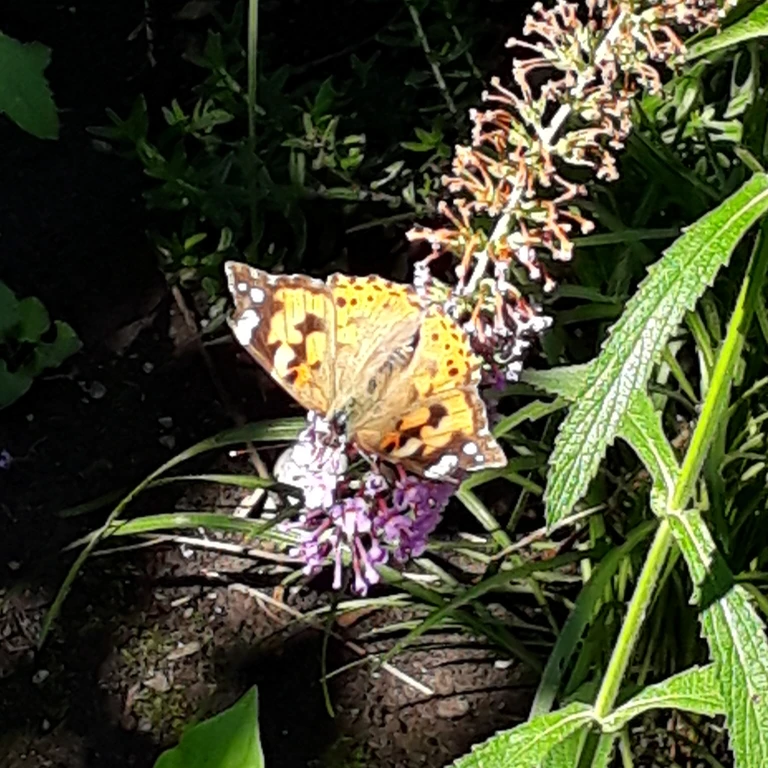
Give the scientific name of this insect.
Vanessa cardui
